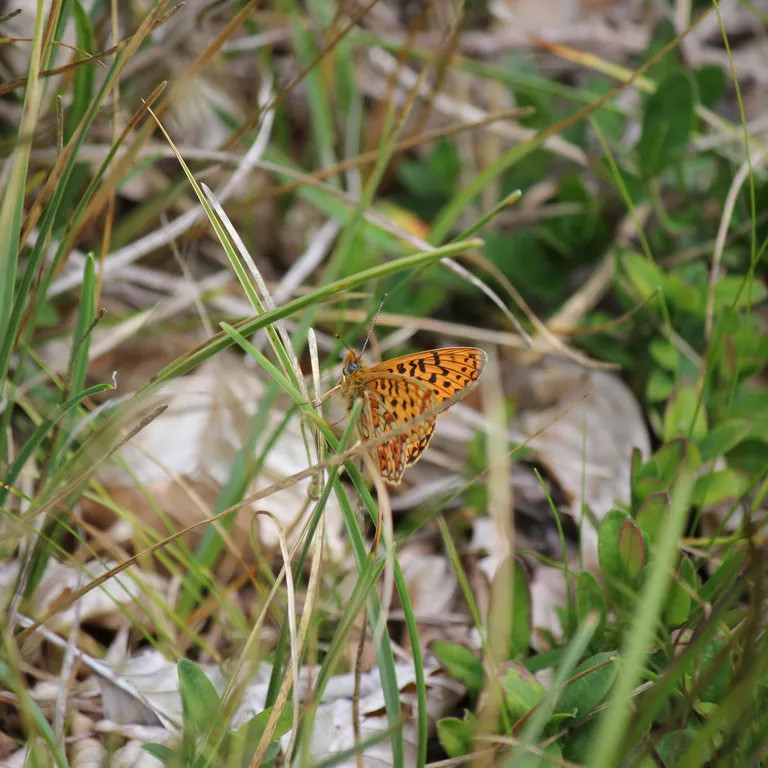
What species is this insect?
Boloria euphrosyne (also Clossiana euphrosyne)
